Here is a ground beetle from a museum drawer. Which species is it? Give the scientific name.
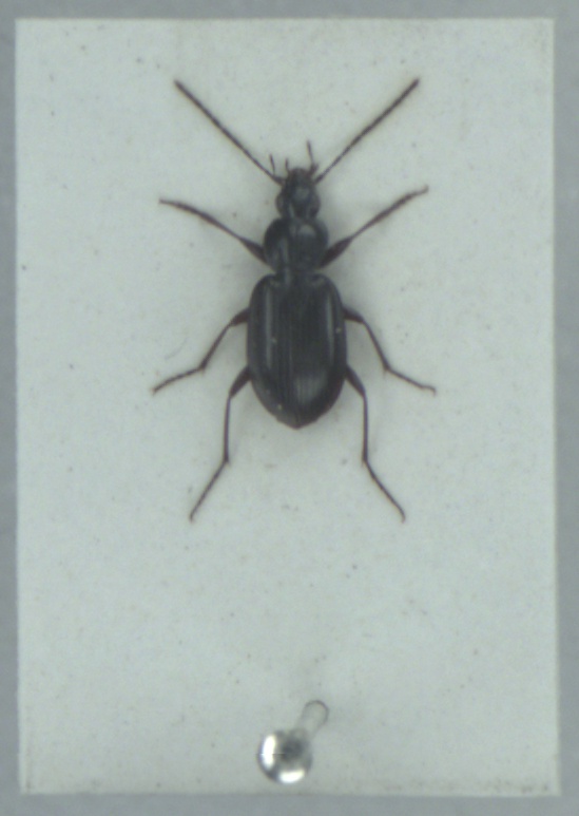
Agonum fuliginosum
